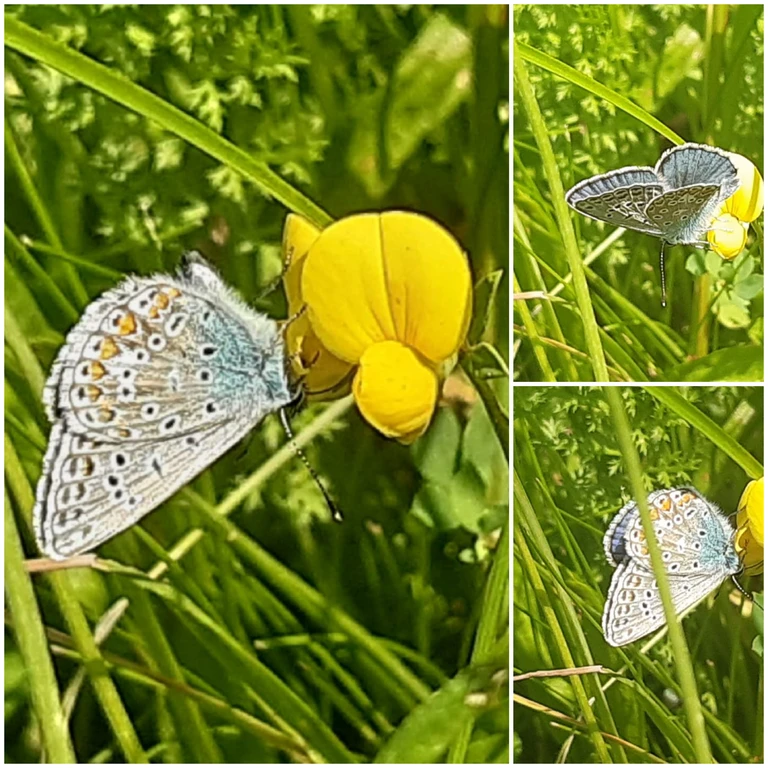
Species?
Polyommatus icarus
